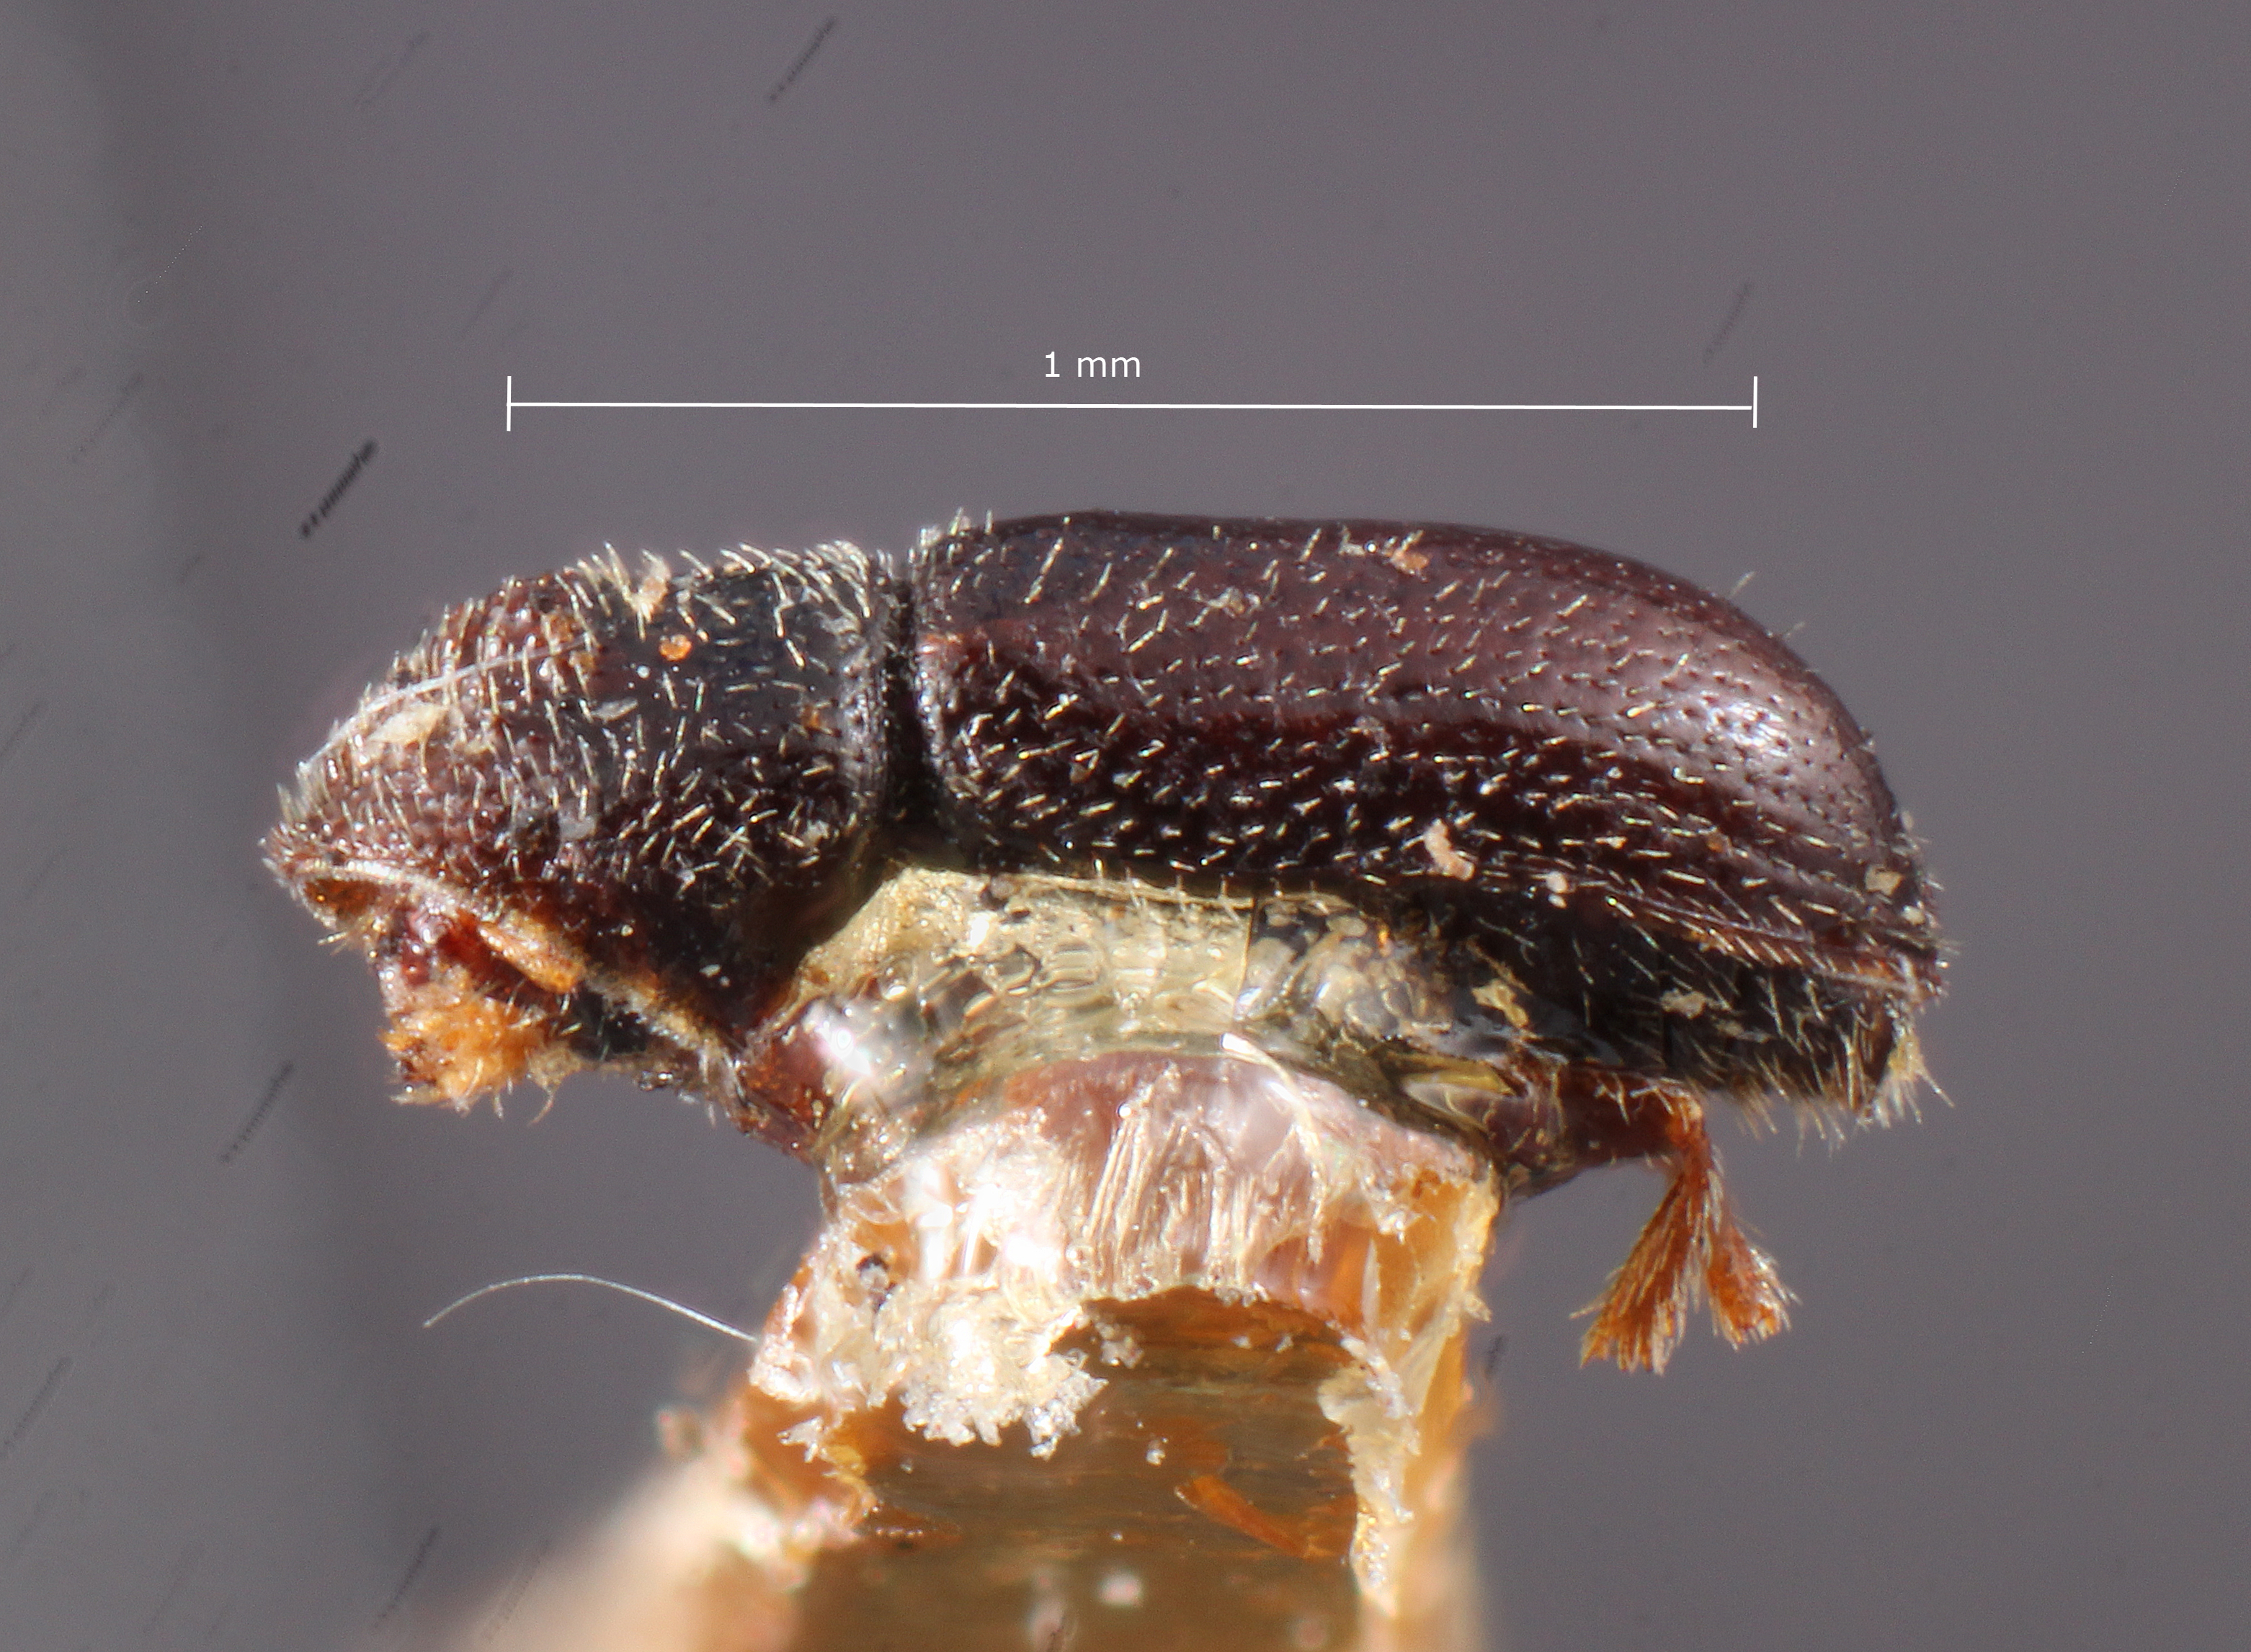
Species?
Pityophthorus infans
